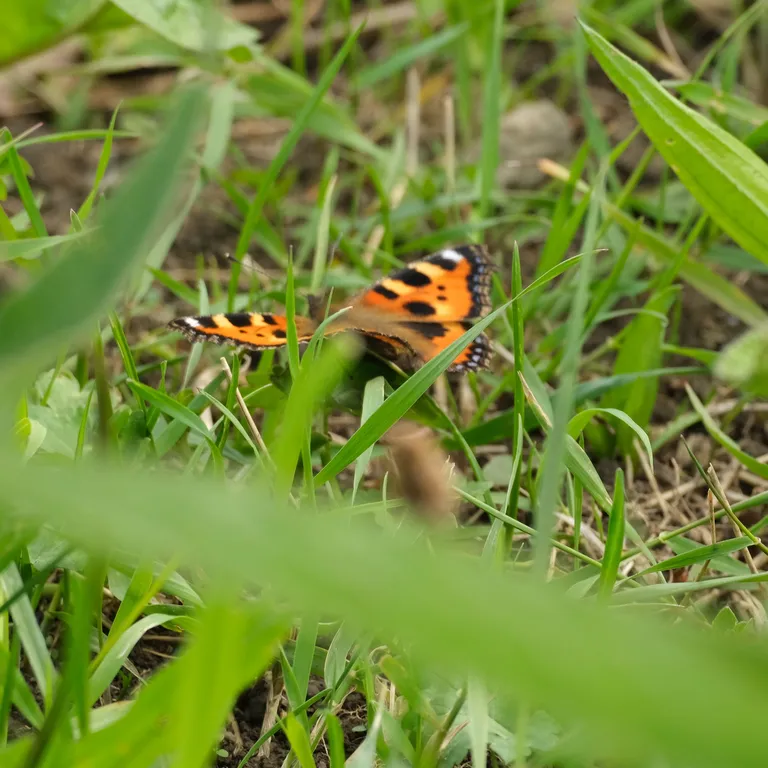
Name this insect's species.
Aglais urticae
